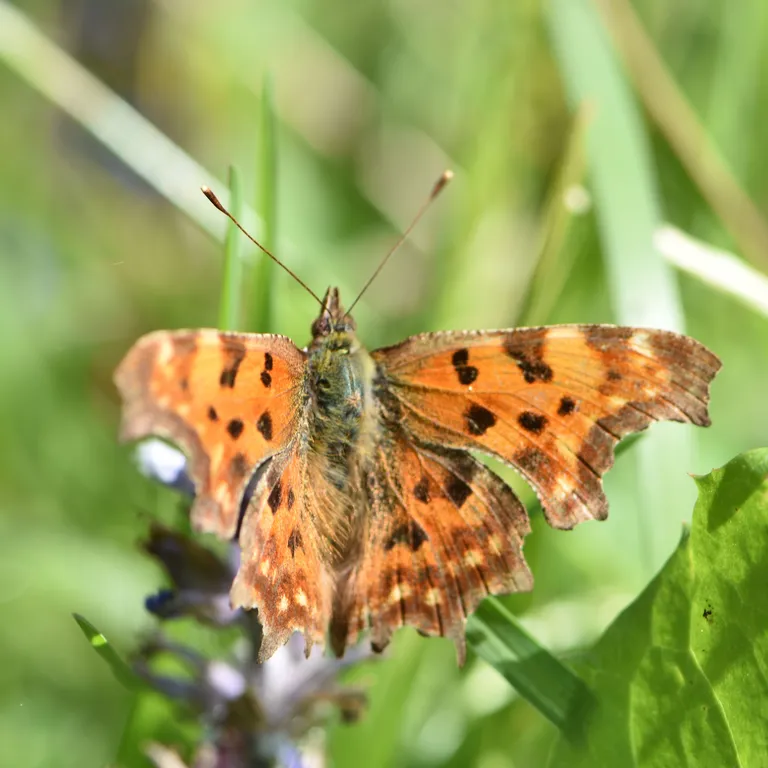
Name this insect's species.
Polygonia c-album
